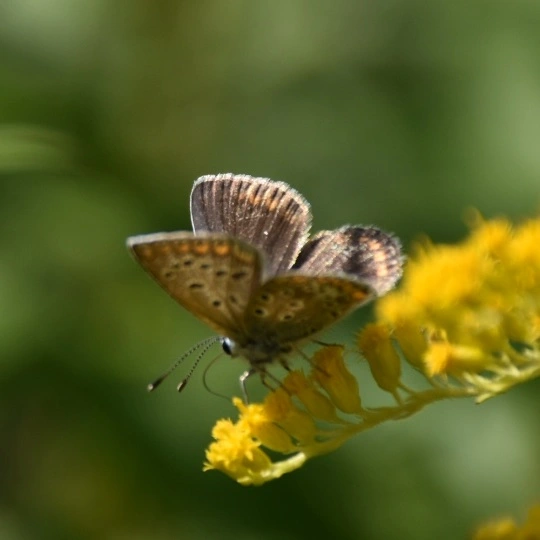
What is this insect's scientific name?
Polyommatus icarus
